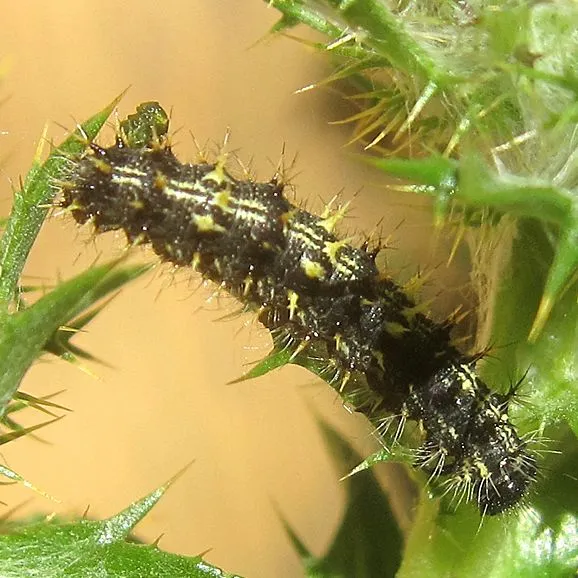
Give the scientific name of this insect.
Vanessa cardui
